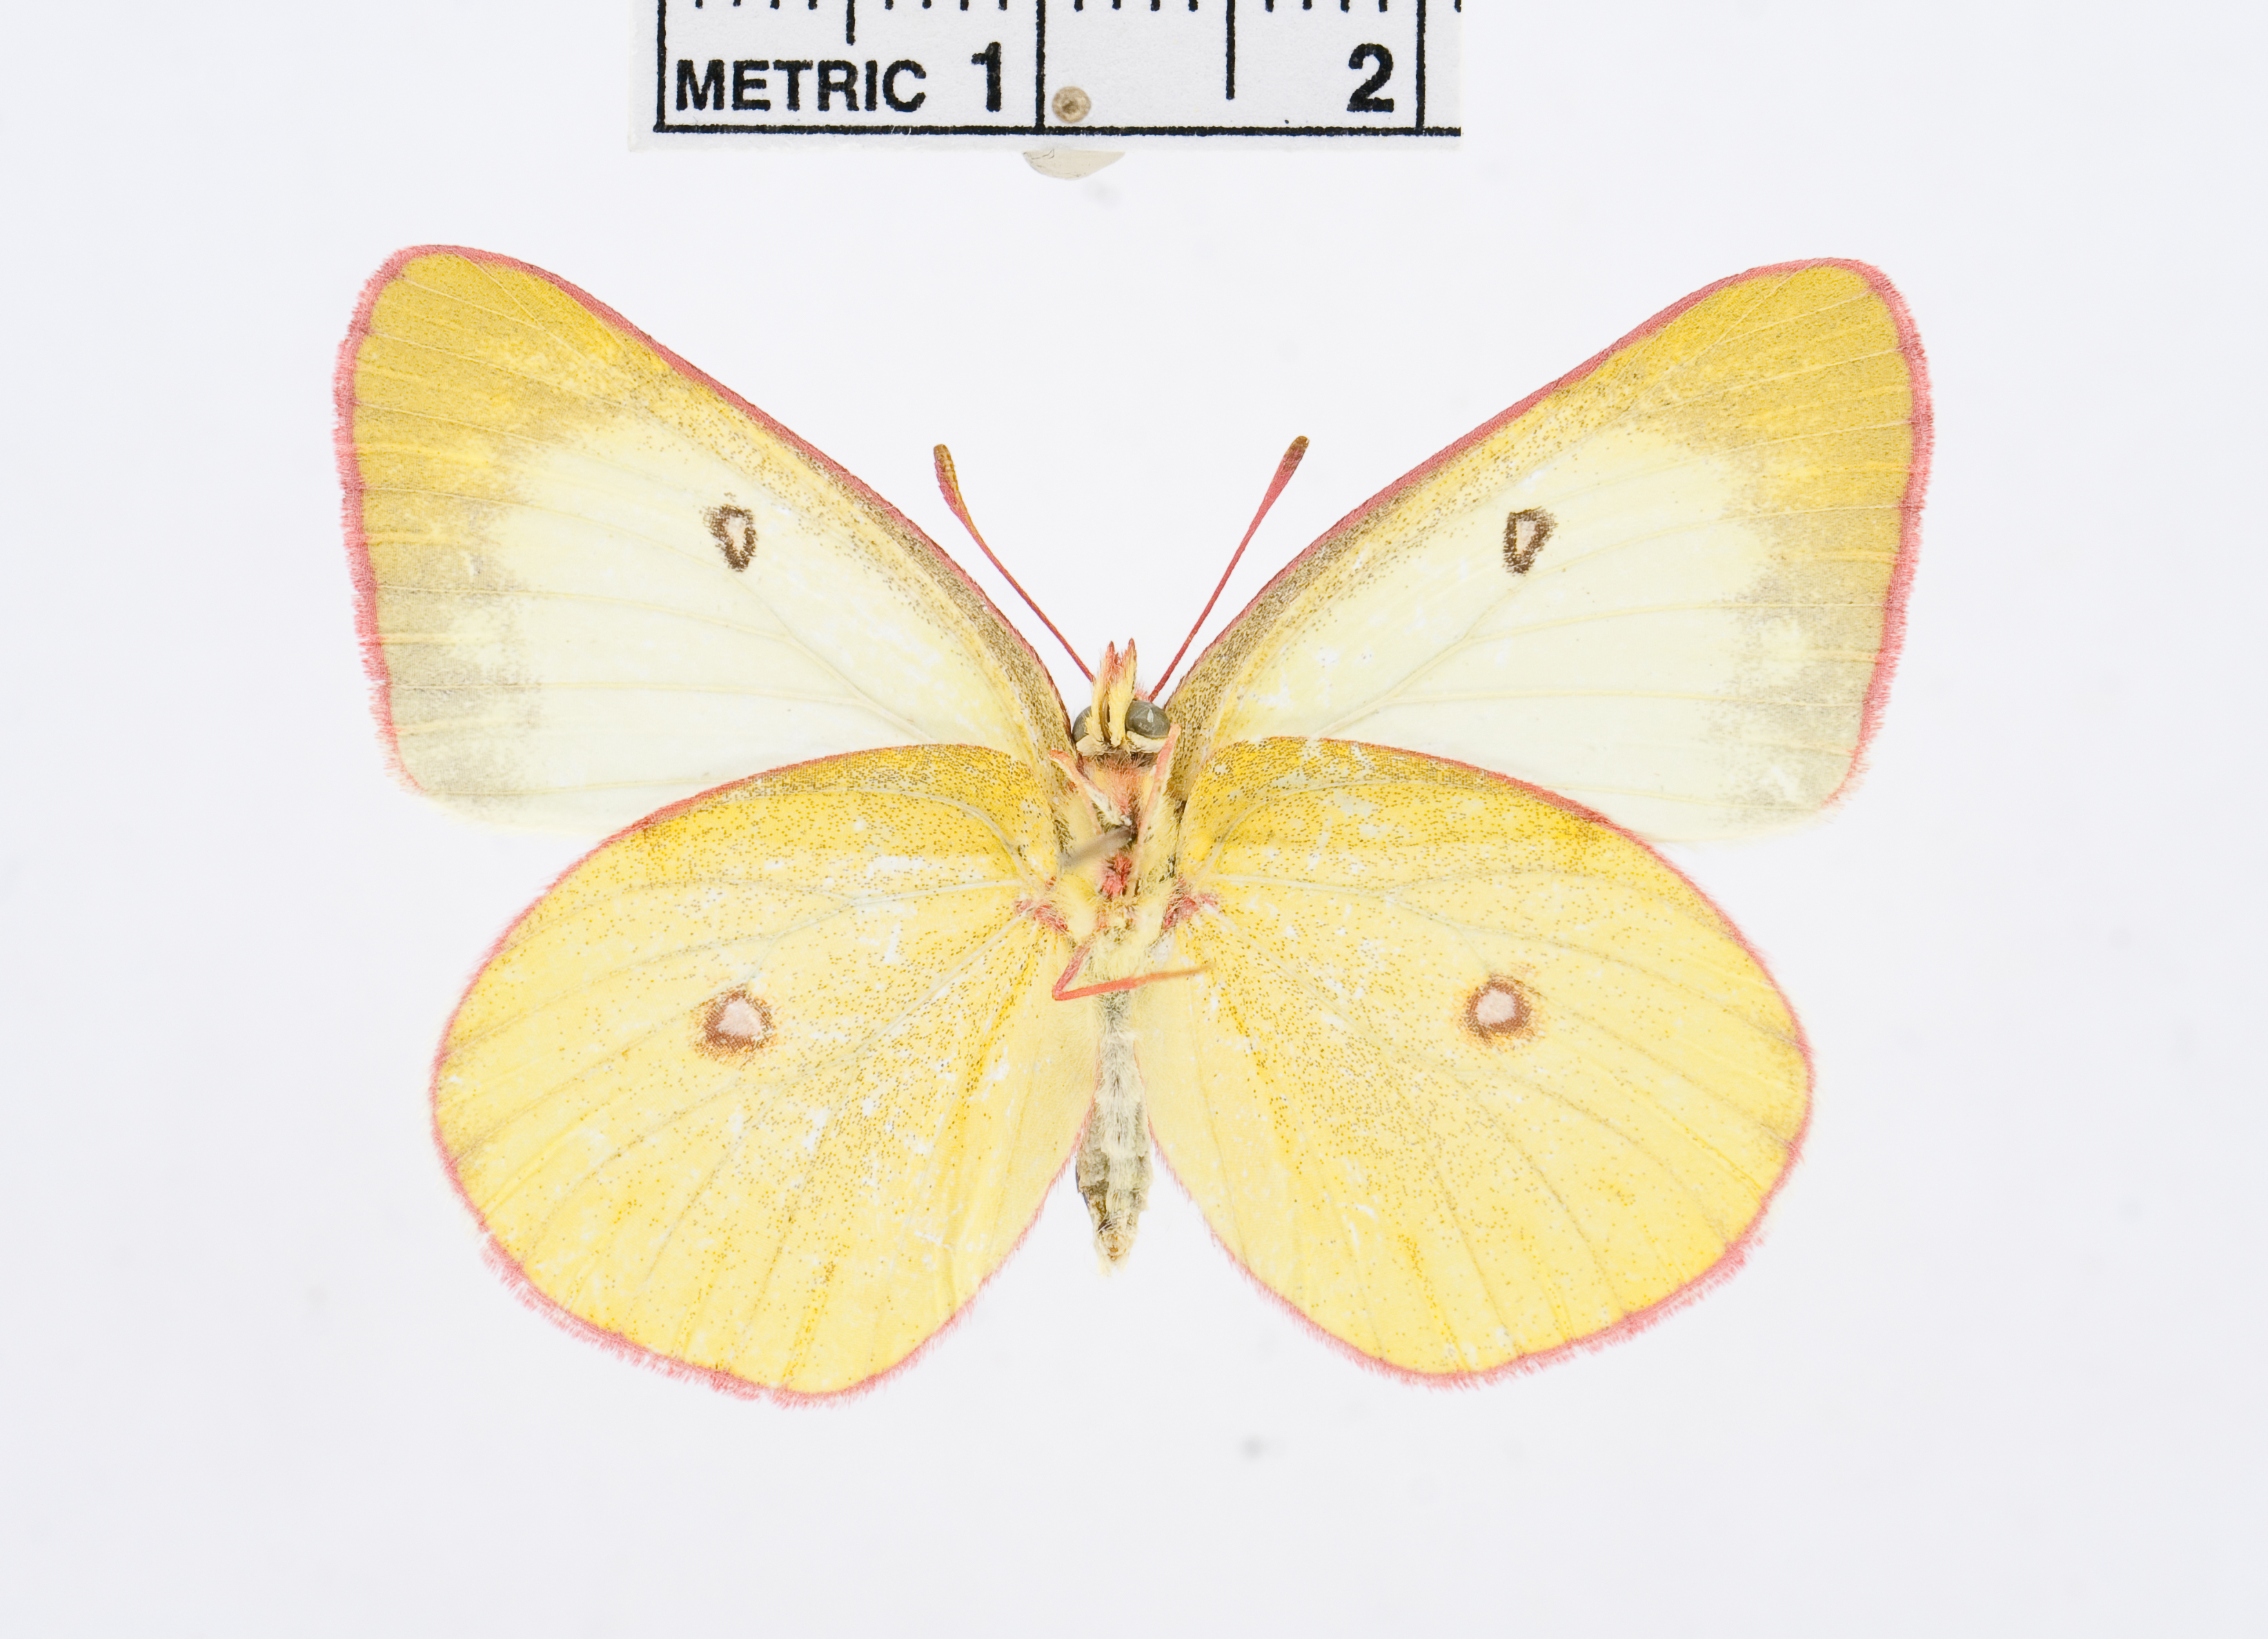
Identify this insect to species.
Colias interior
